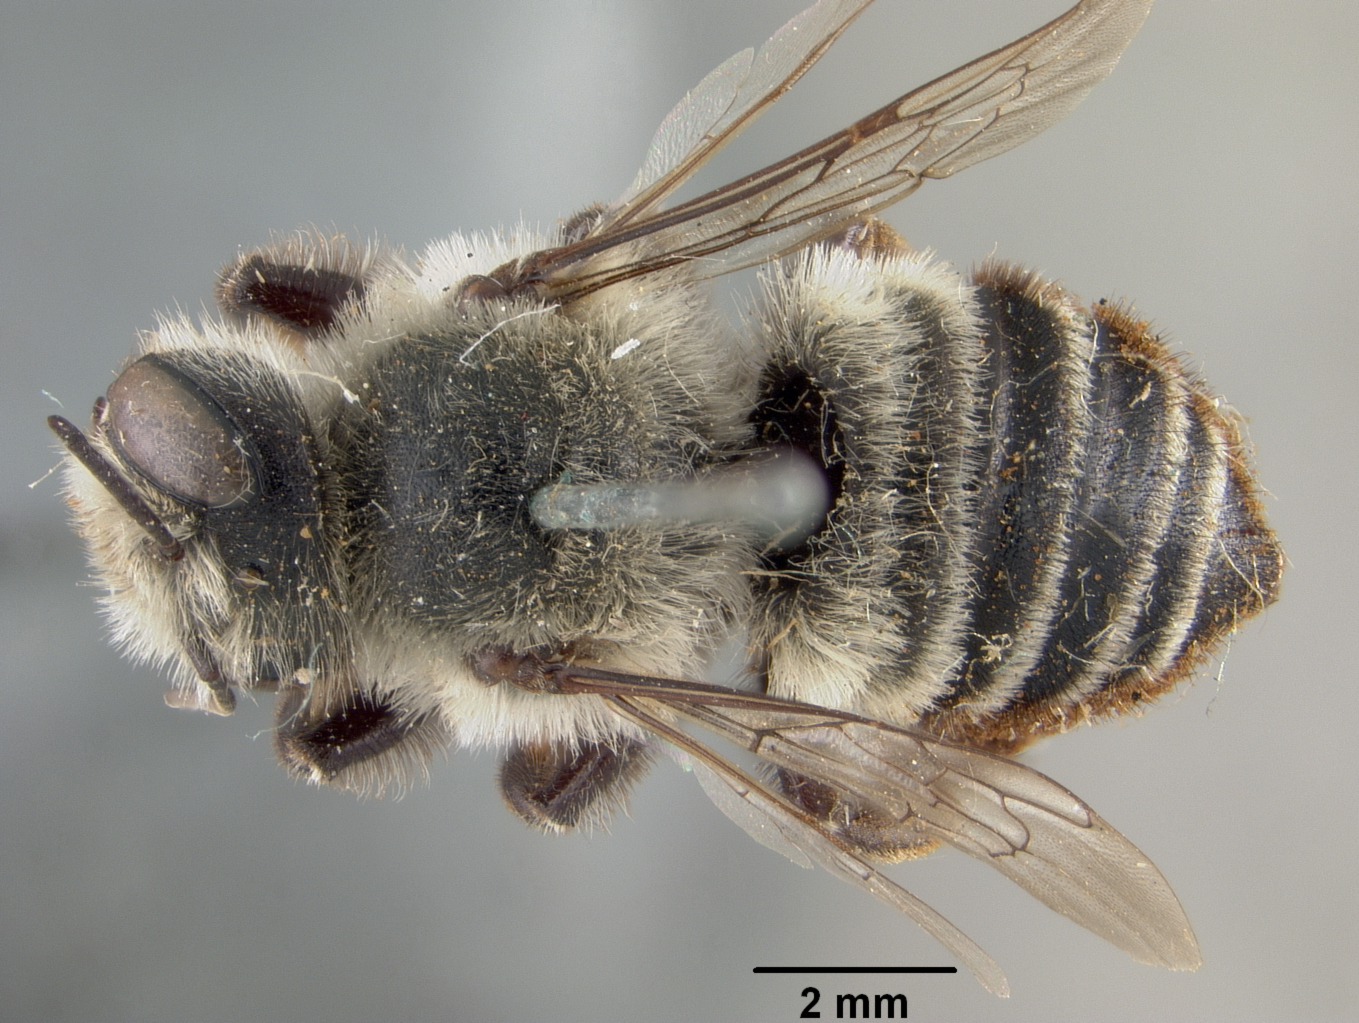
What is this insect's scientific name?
Megachile oslari
